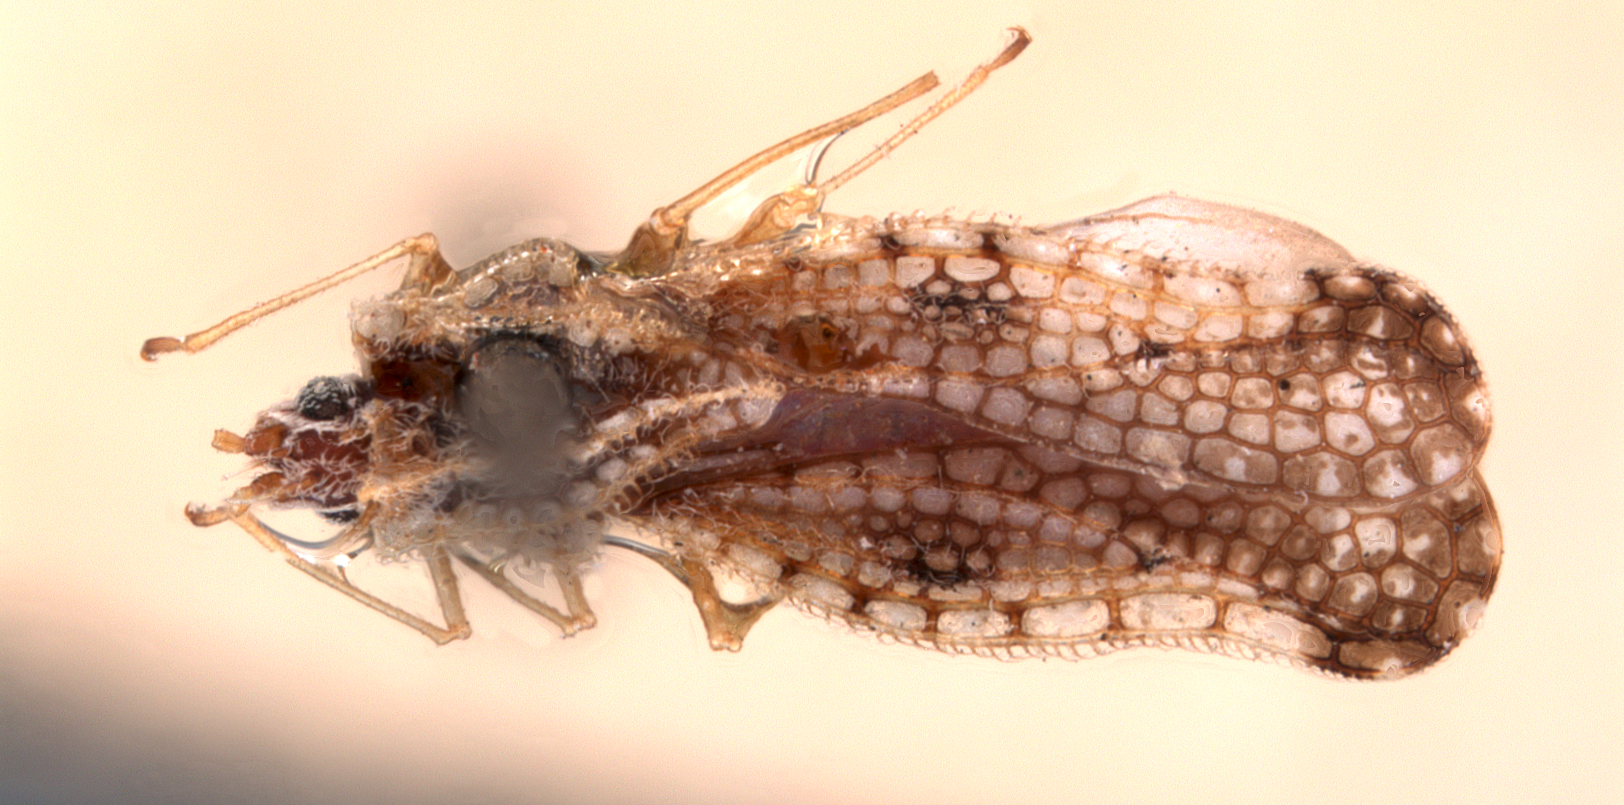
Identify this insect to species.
Hormisdas diversatis
